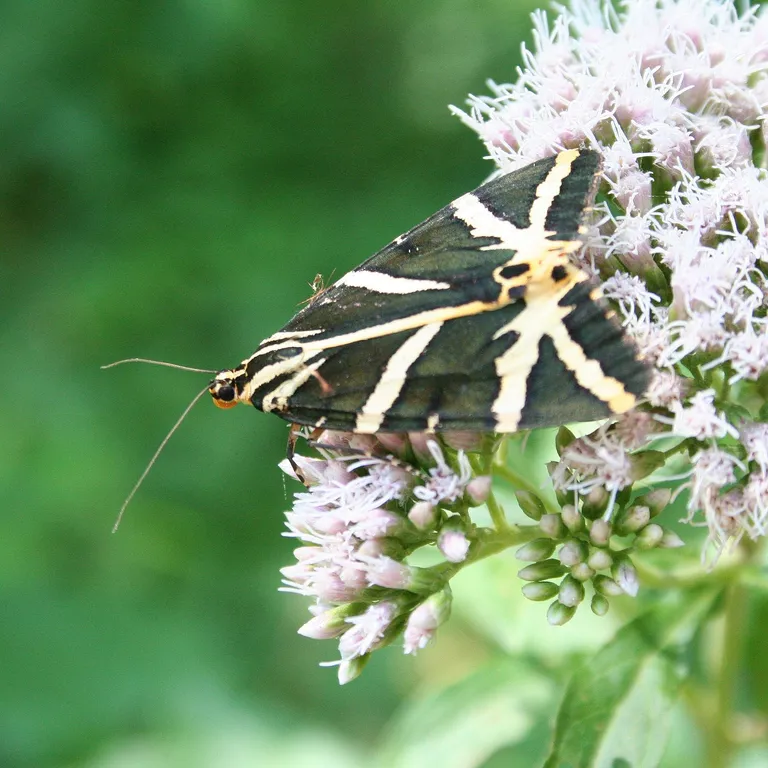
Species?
Euplagia quadripunctaria
